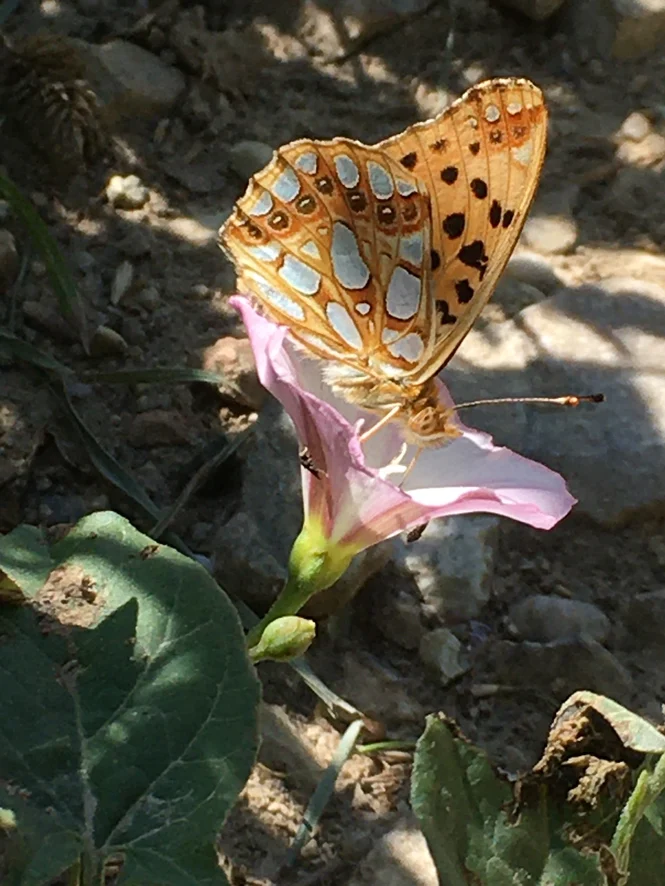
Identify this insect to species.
Issoria lathonia
